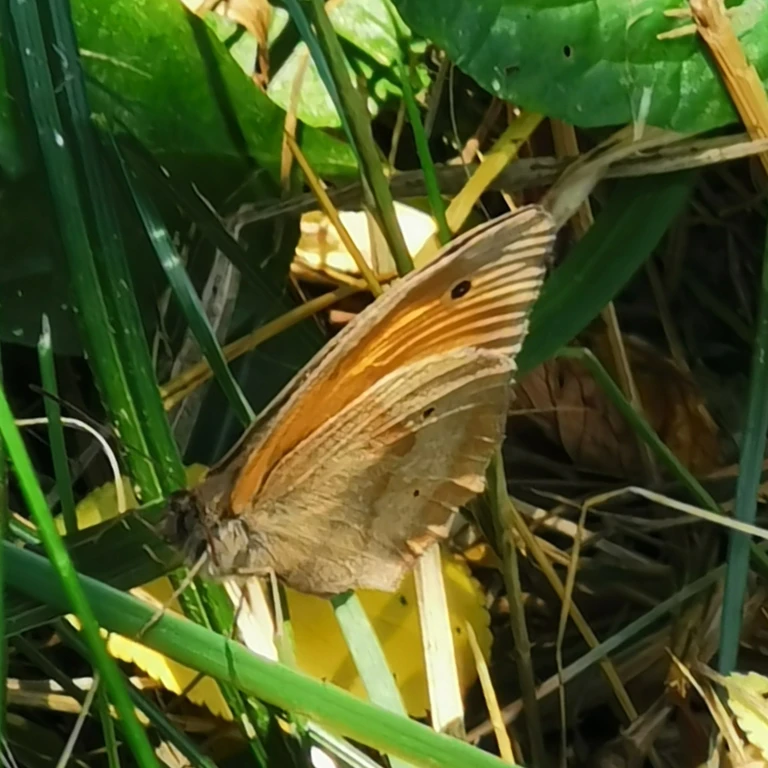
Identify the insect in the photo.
Maniola jurtina
